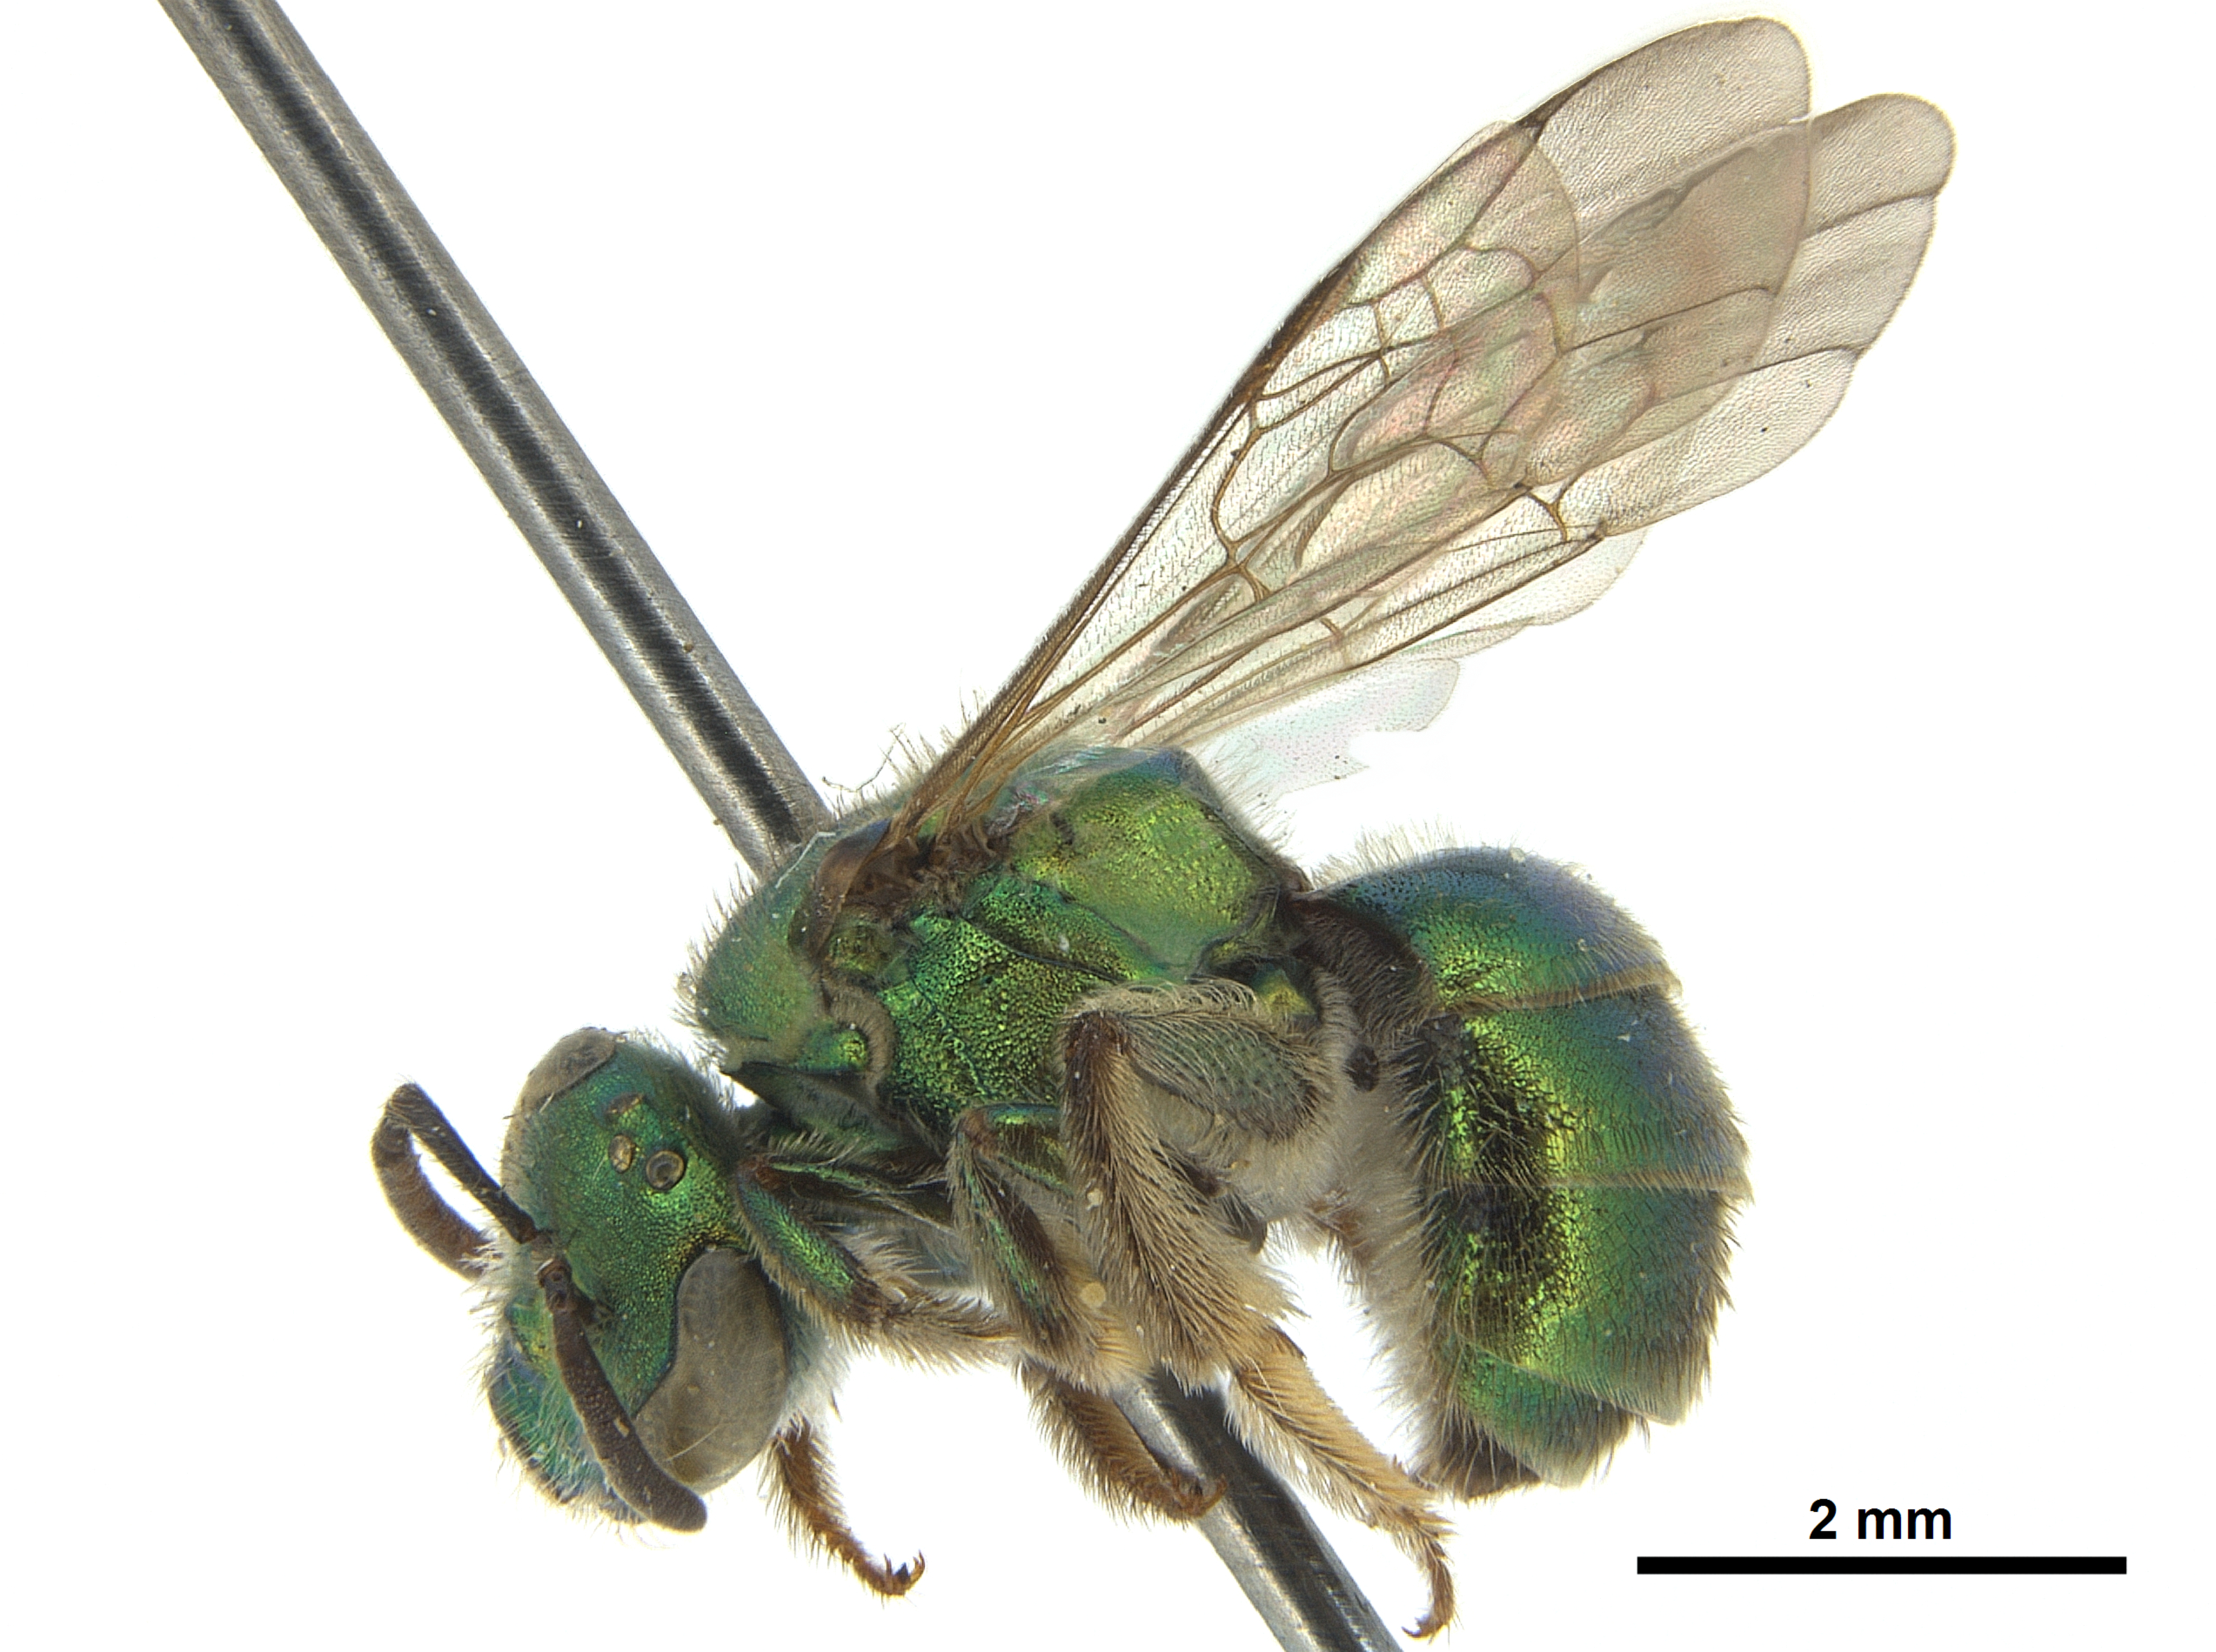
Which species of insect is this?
Augochloropsis callichroa
